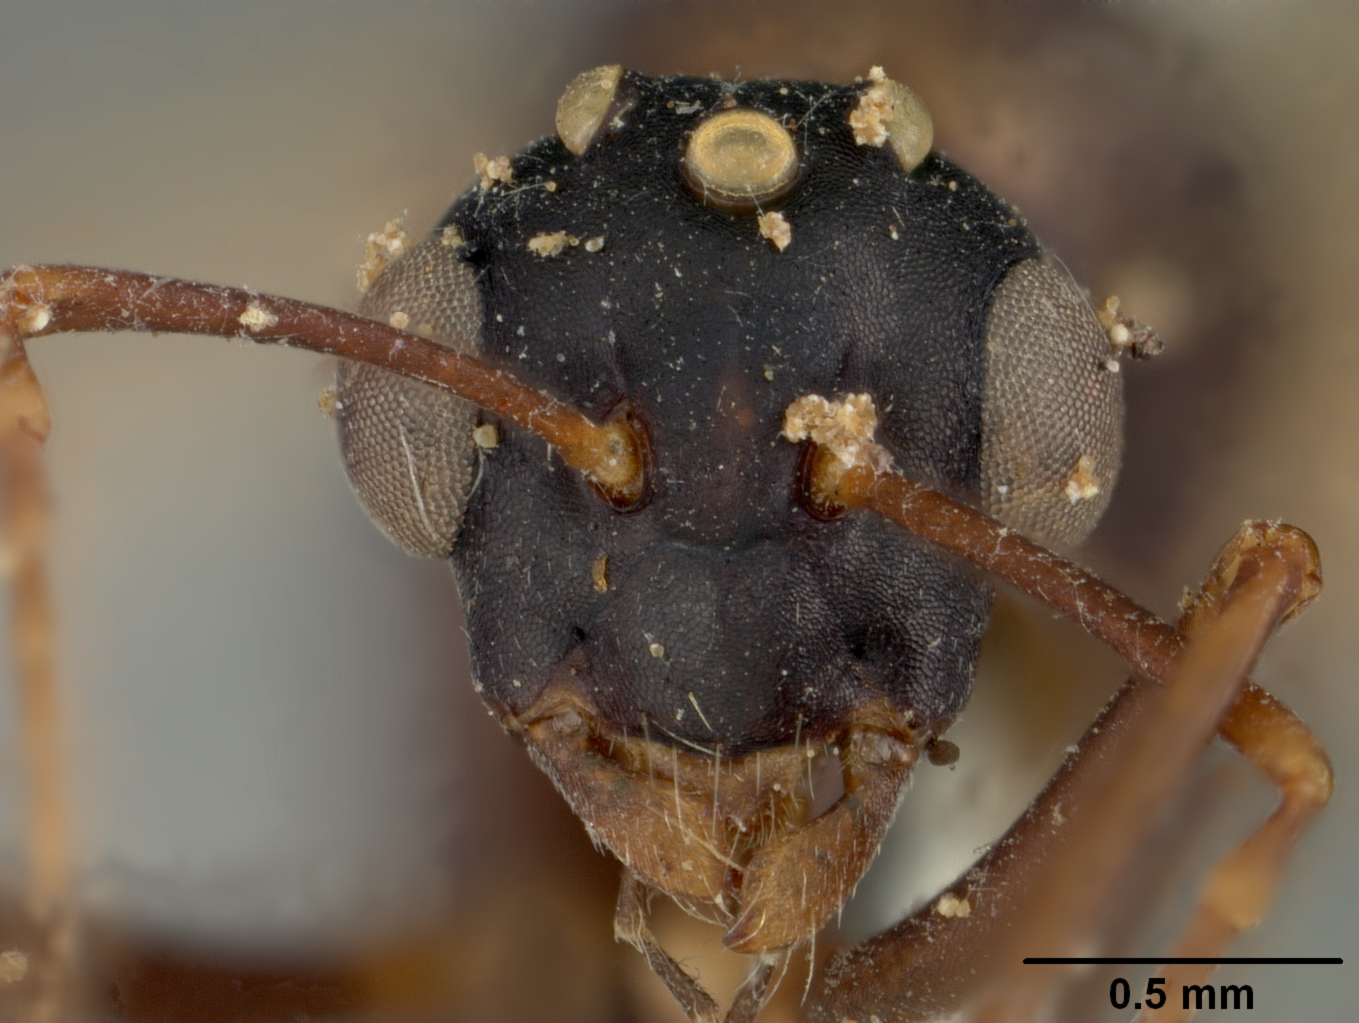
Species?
Camponotus planus
